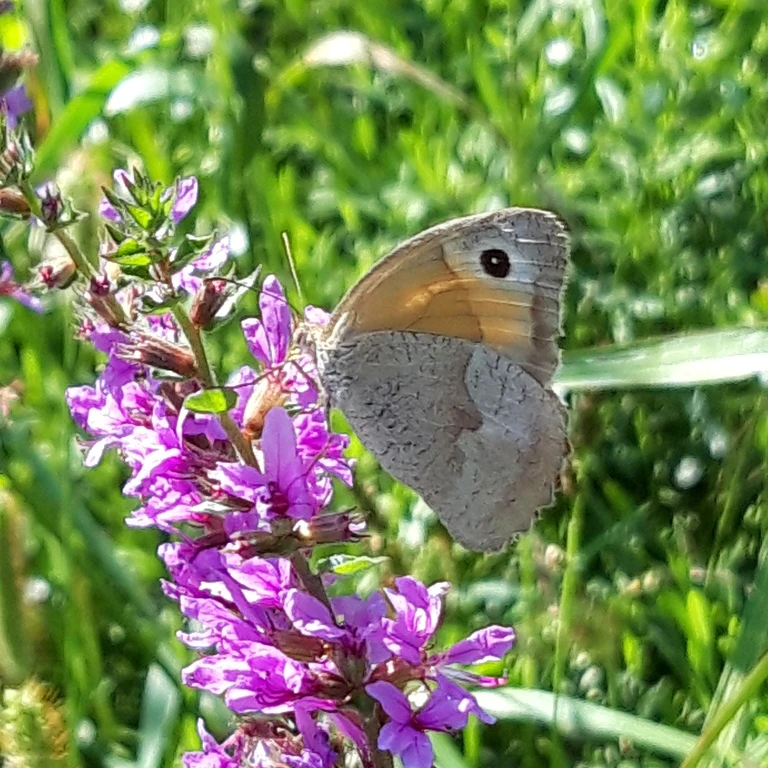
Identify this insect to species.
Maniola jurtina
